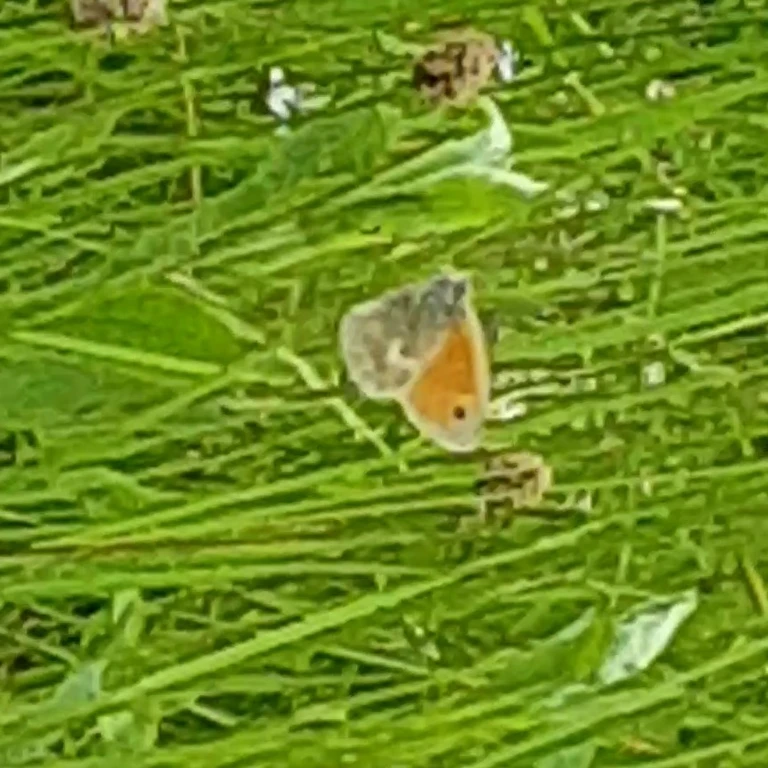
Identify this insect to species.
Coenonympha pamphilus
